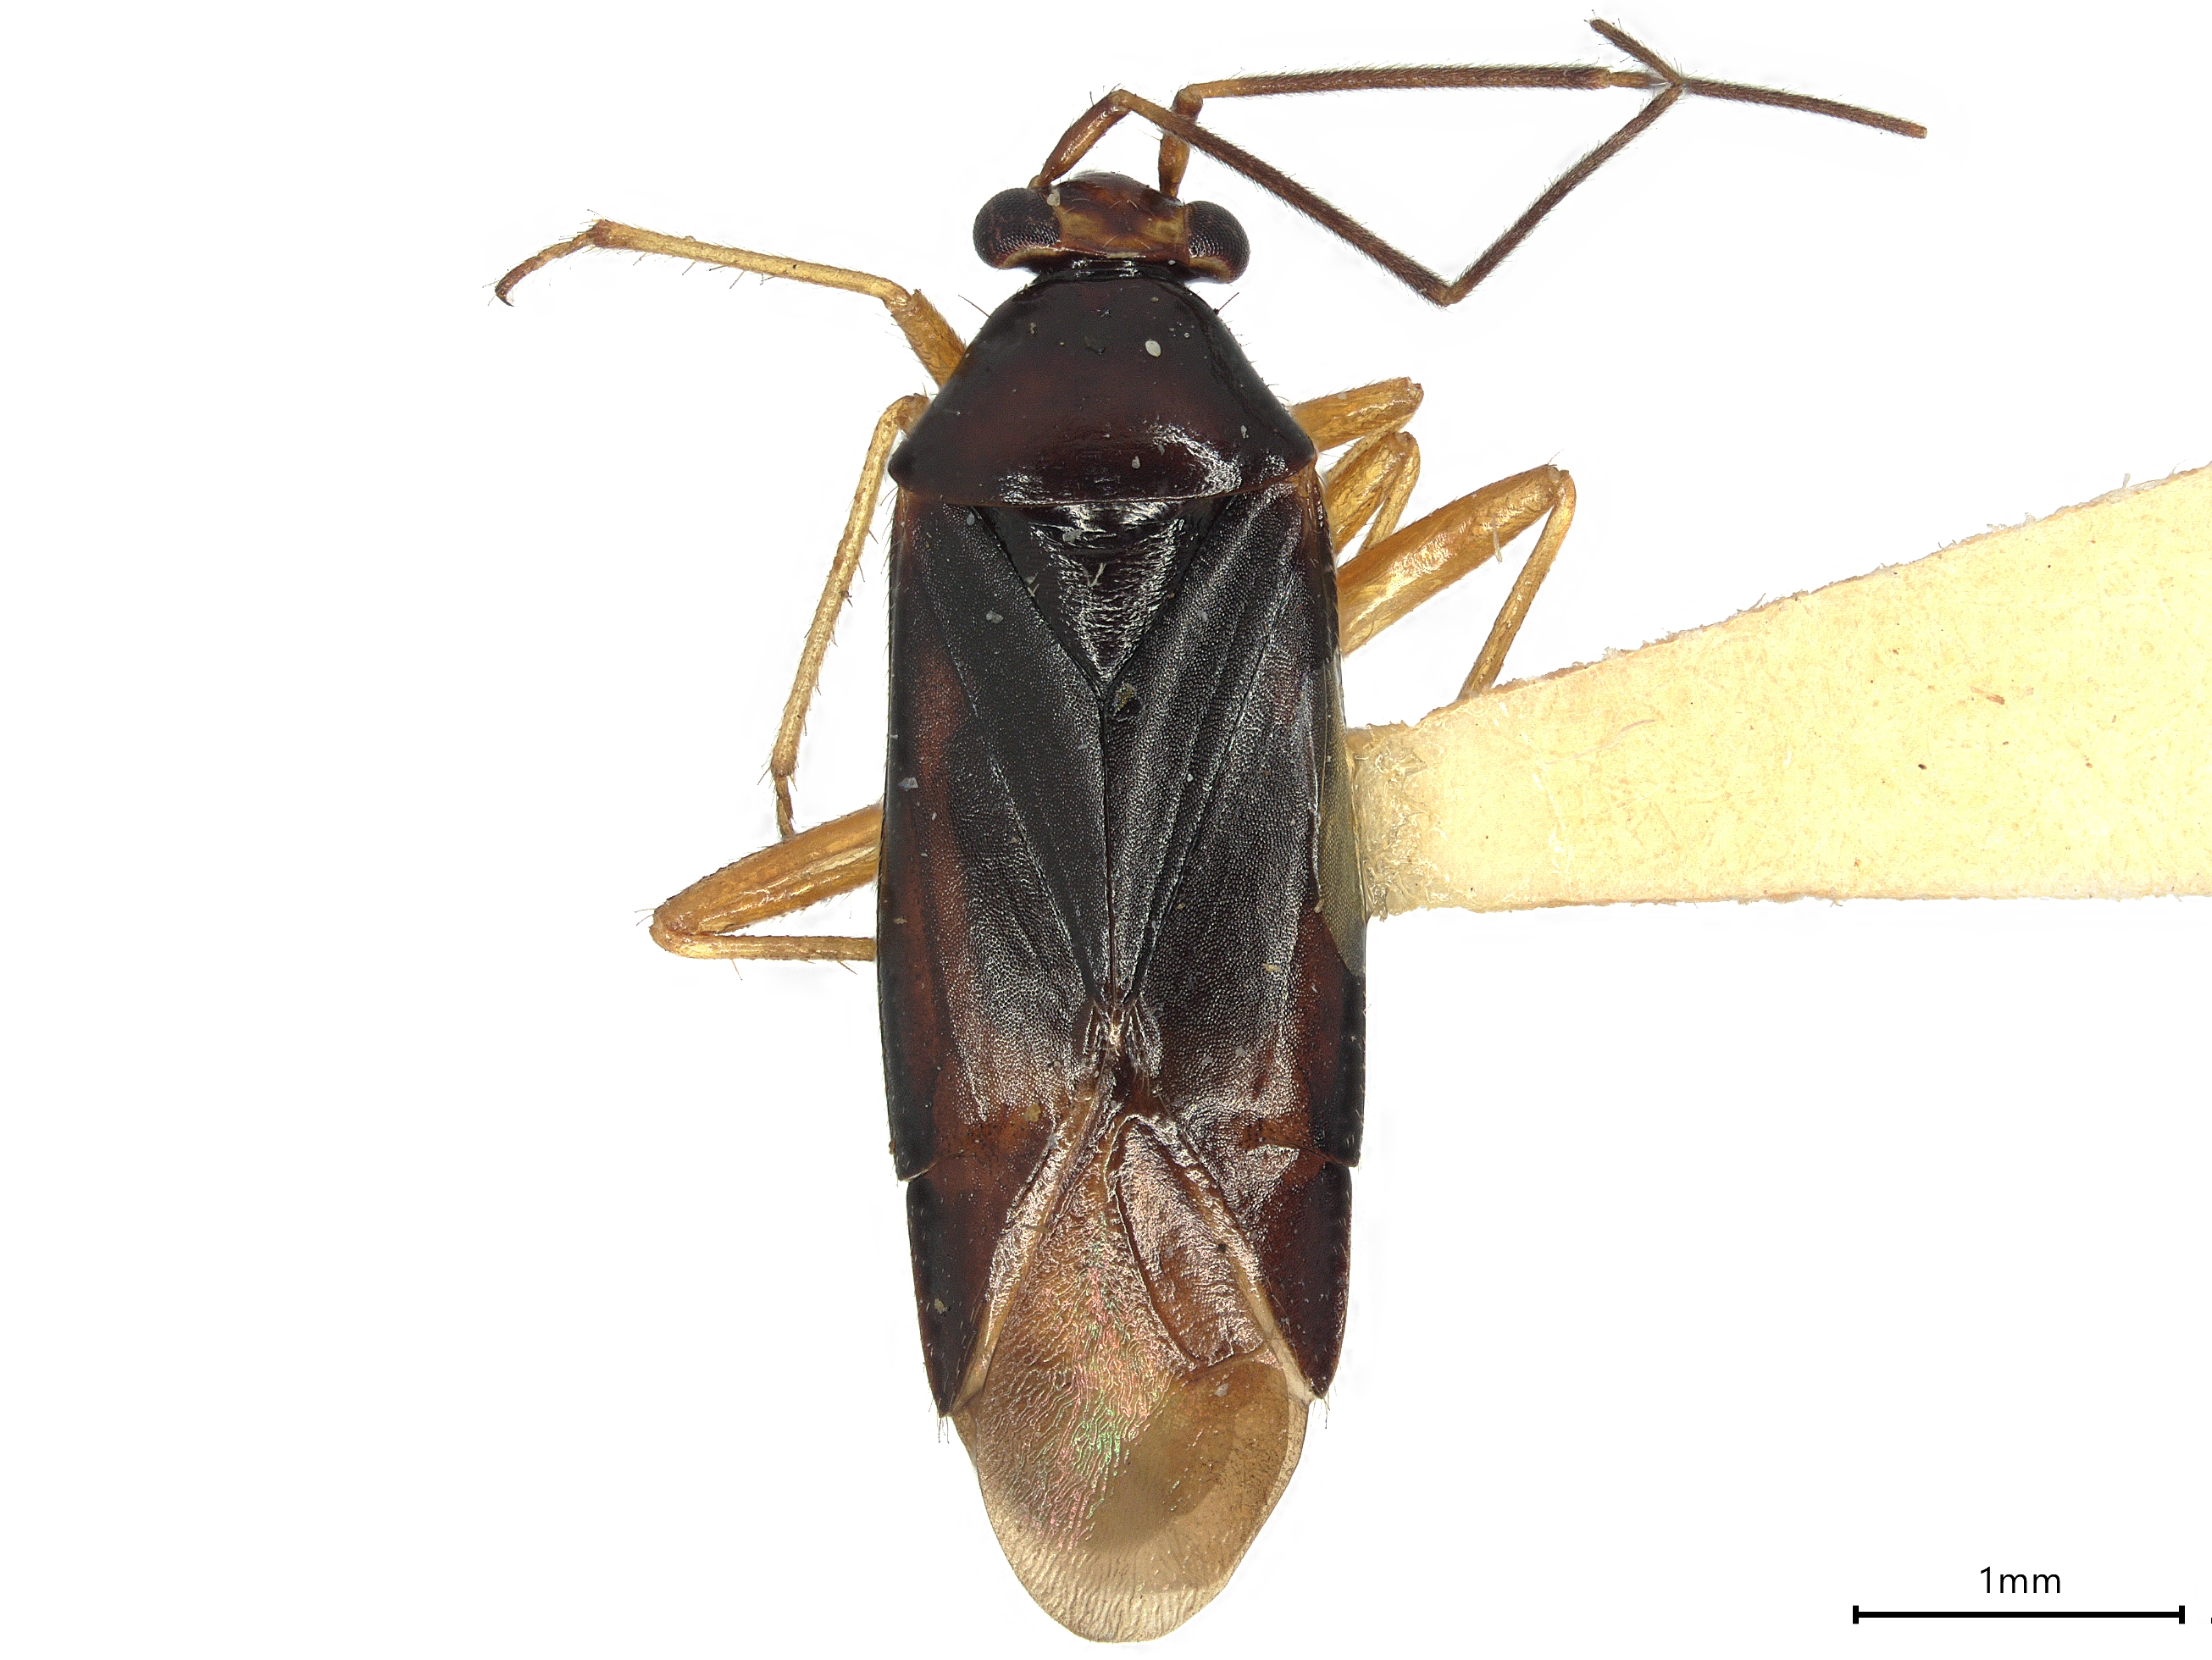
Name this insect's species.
Rhinocapsidea genetiva
